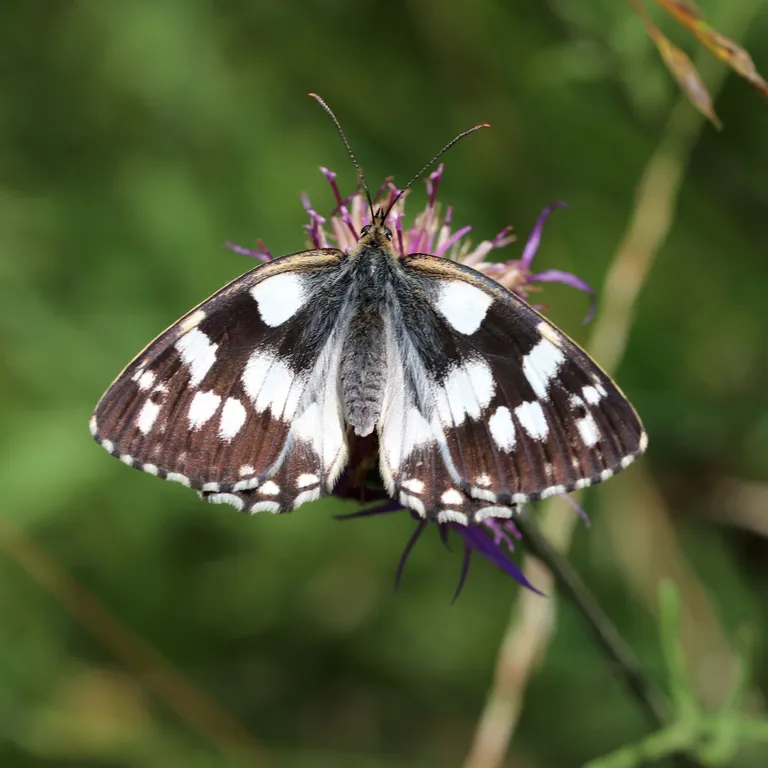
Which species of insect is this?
Melanargia galathea
